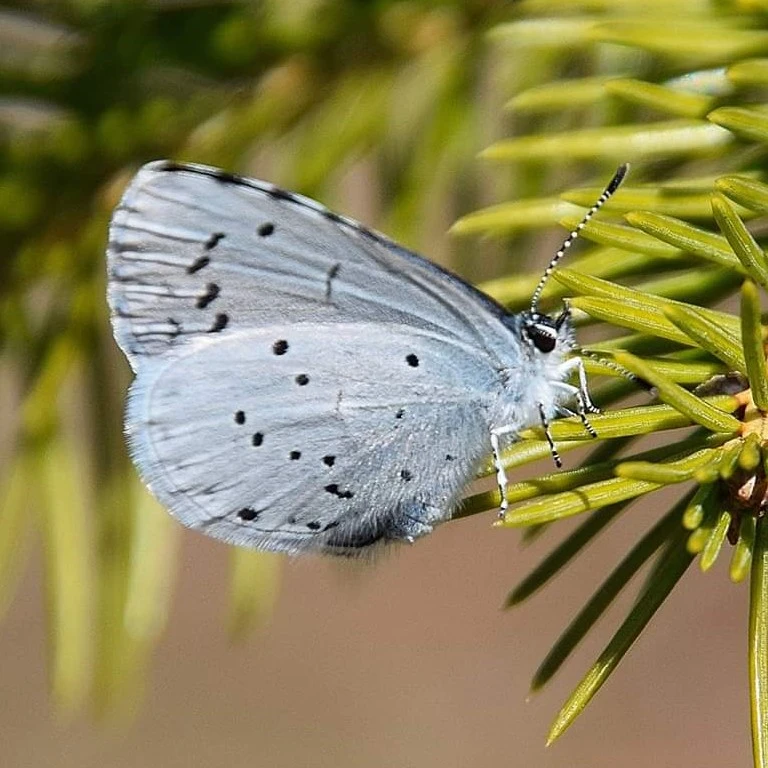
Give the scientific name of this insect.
Celastrina argiolus
